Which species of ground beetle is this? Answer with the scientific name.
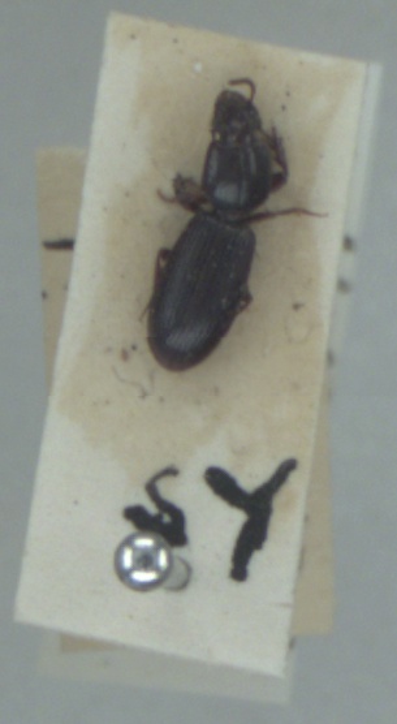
Clivina fossor
